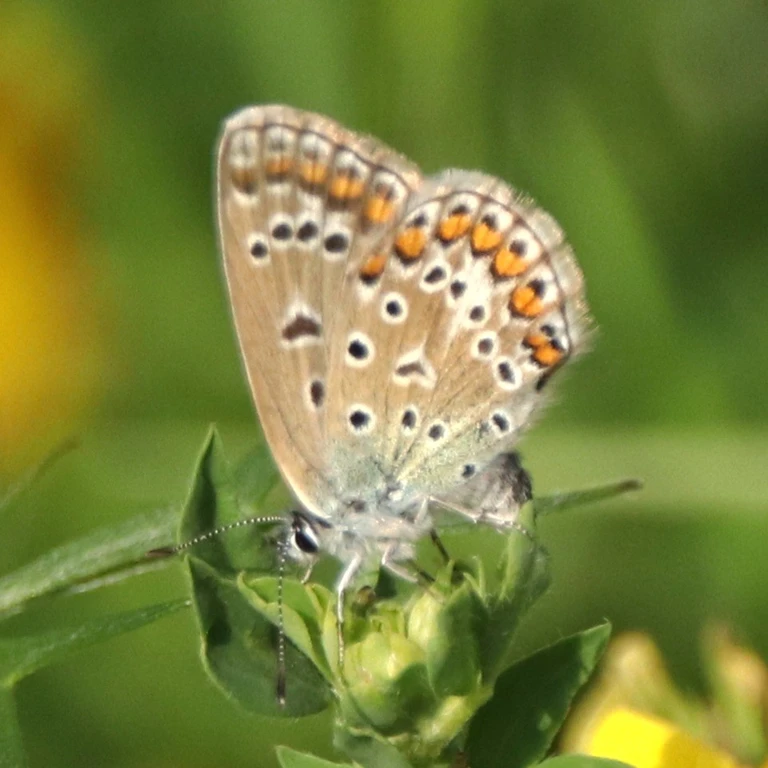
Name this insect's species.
Polyommatus icarus
